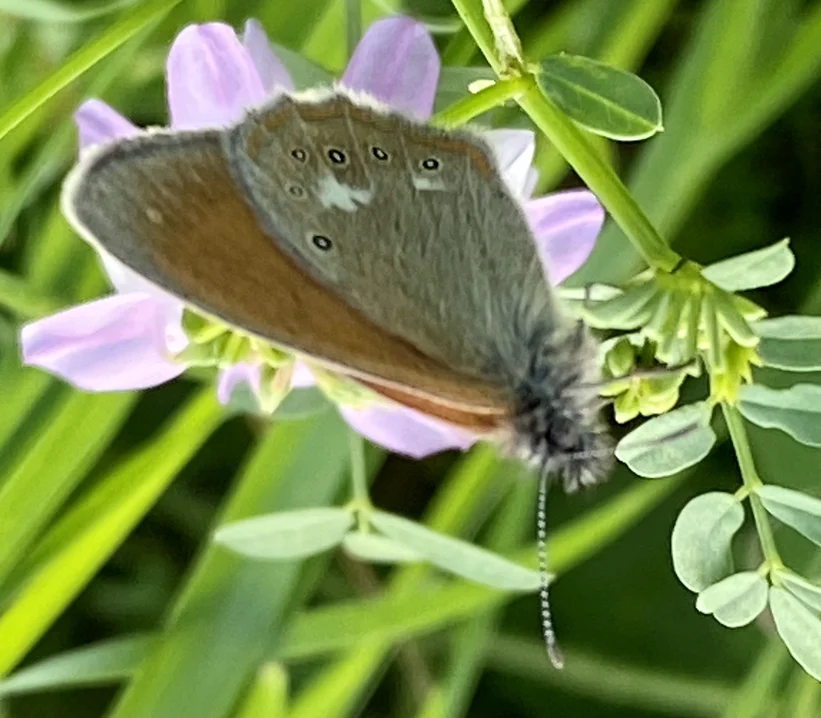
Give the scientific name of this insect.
Coenonympha glycerion (also Coenonympha iphis)
